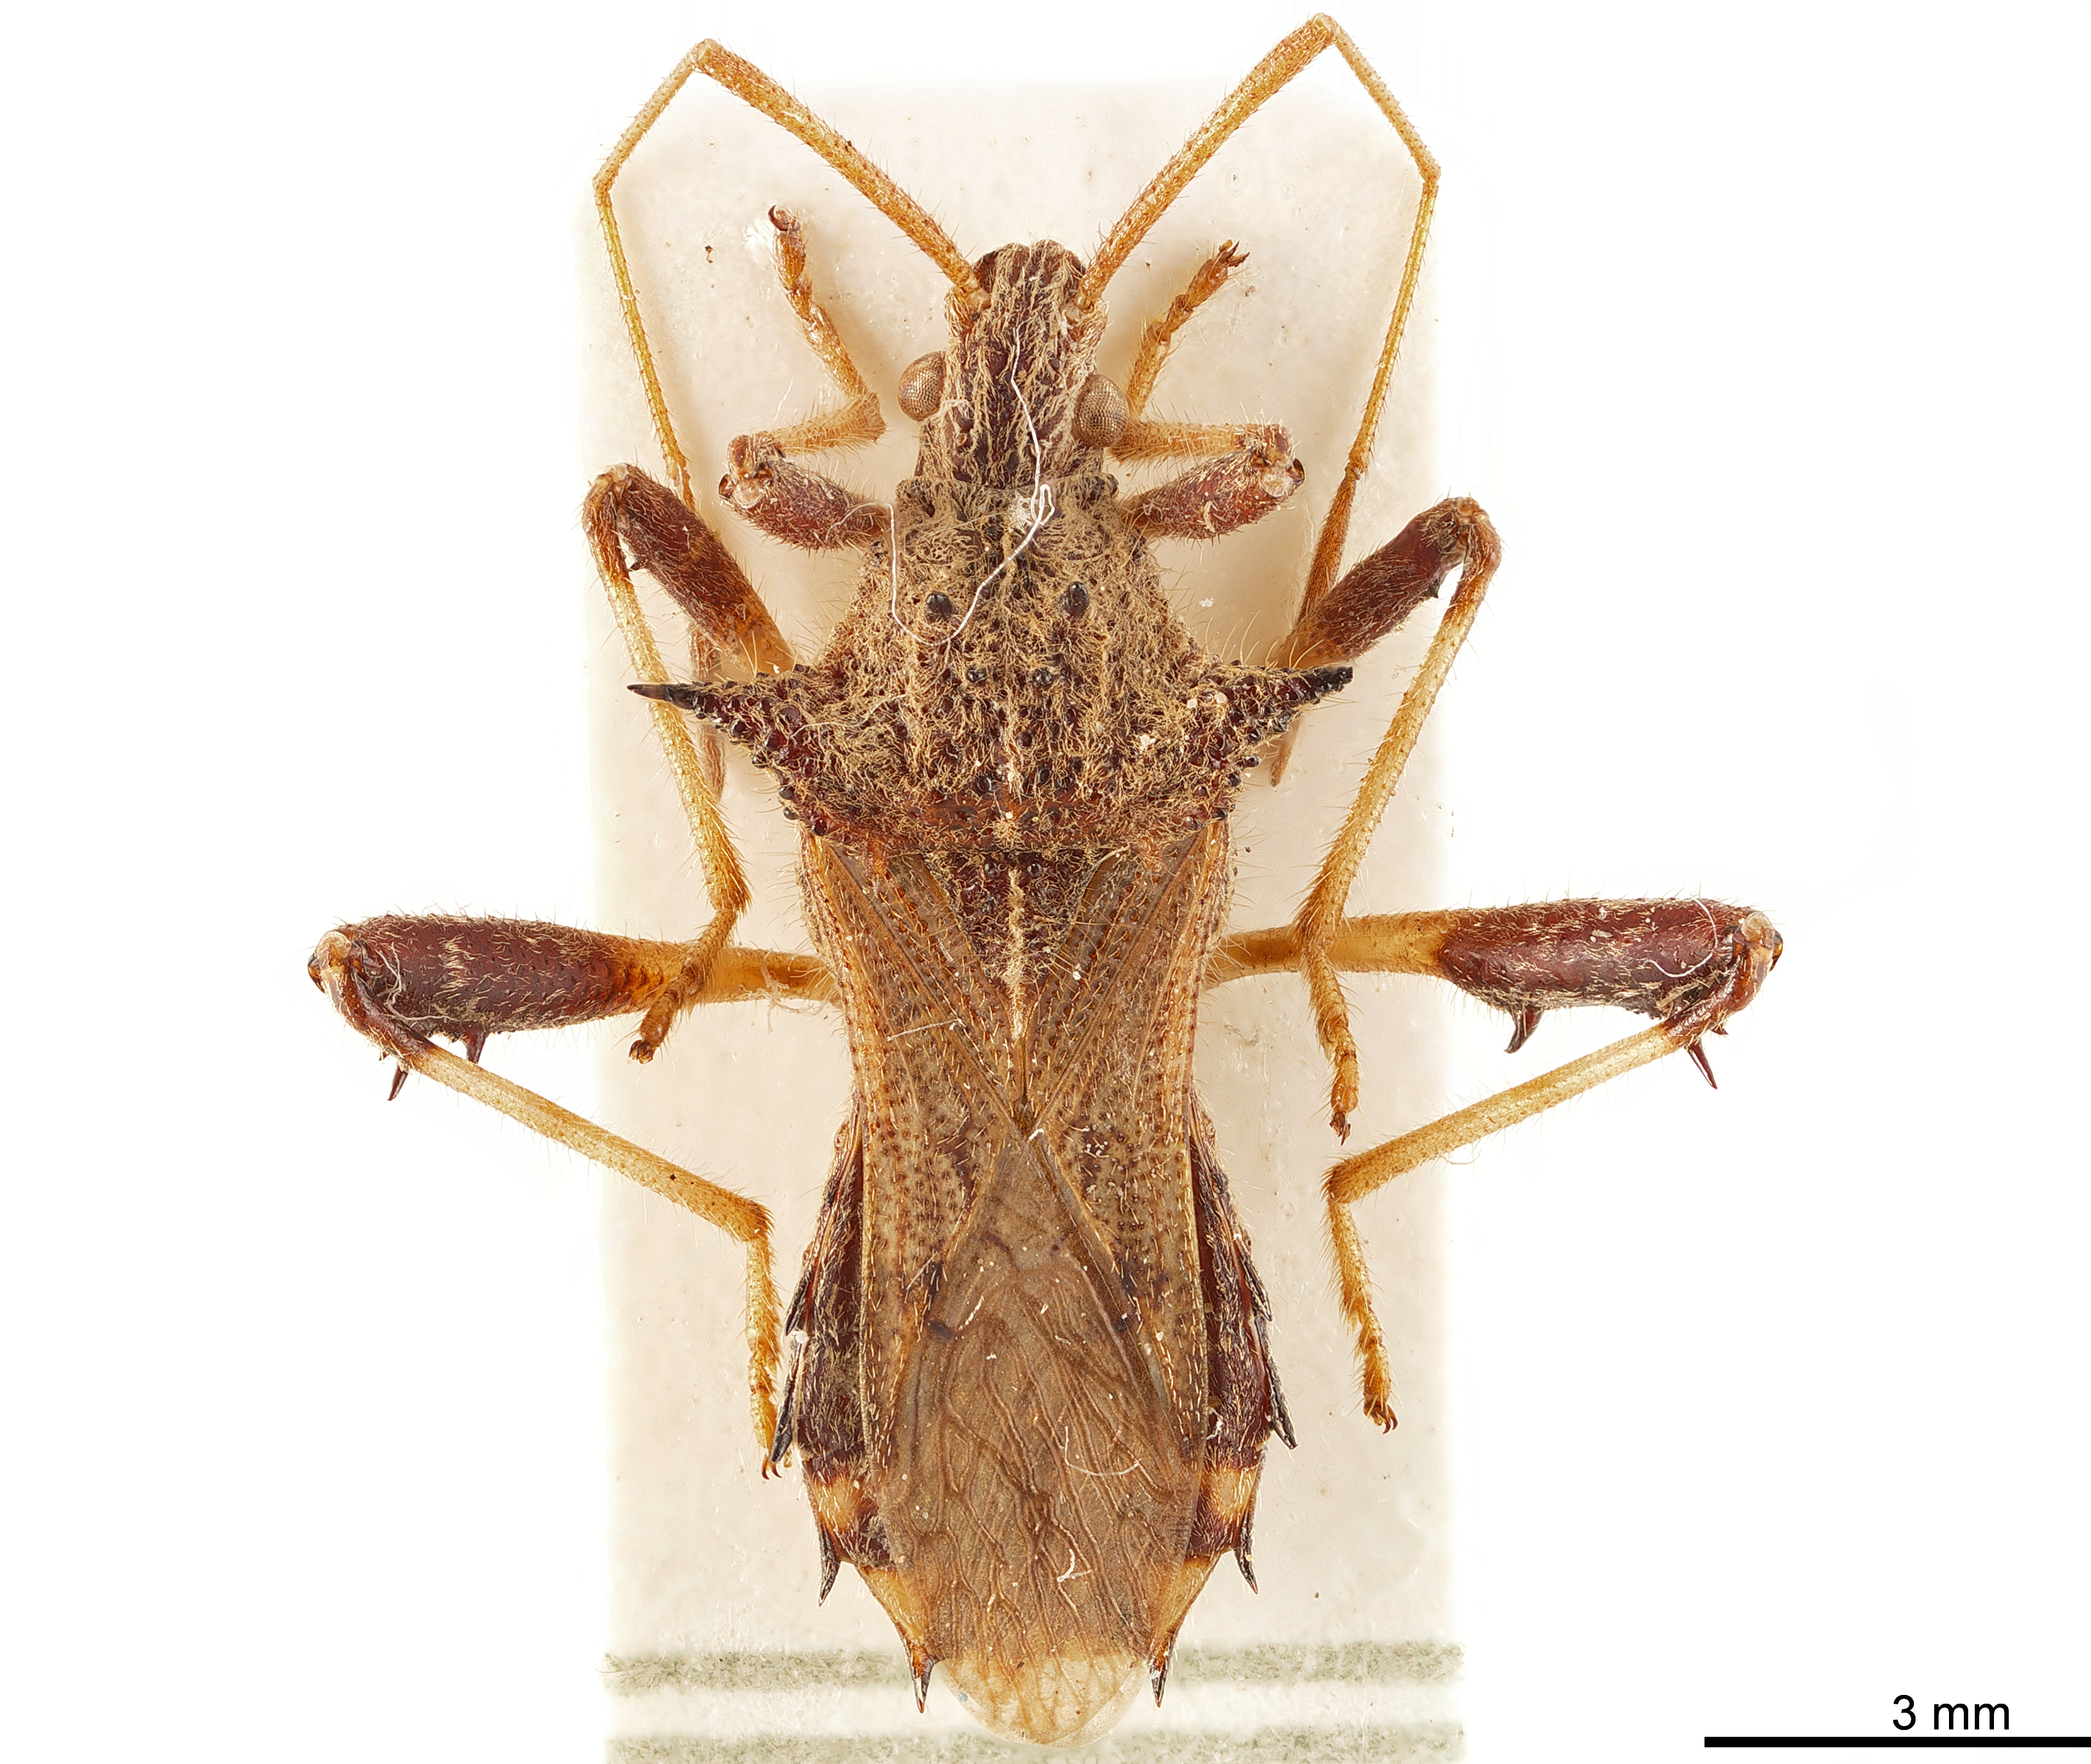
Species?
Clavigralloides acantharis
